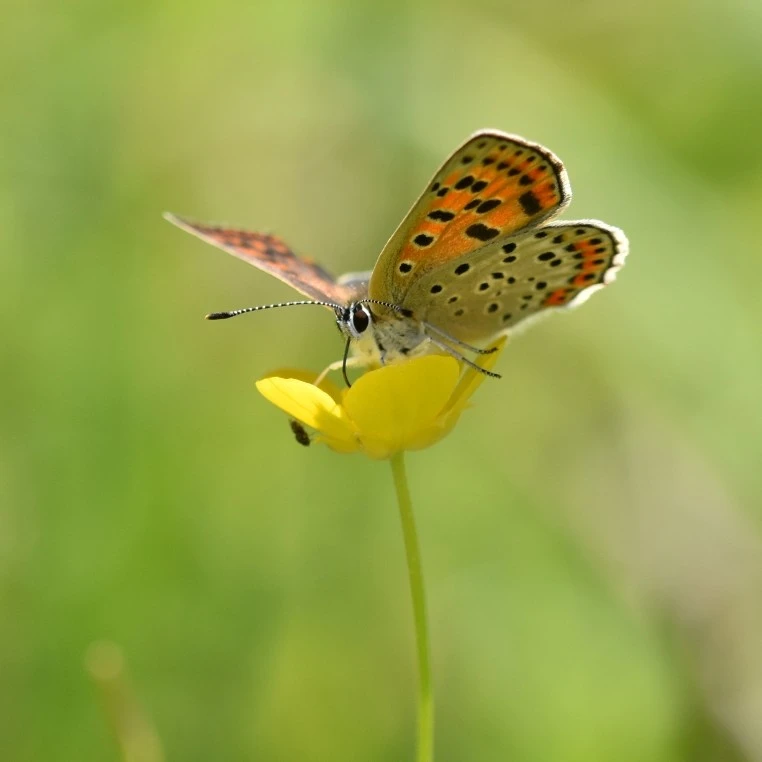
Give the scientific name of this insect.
Lycaena tityrus (also Loweia tityrus)
